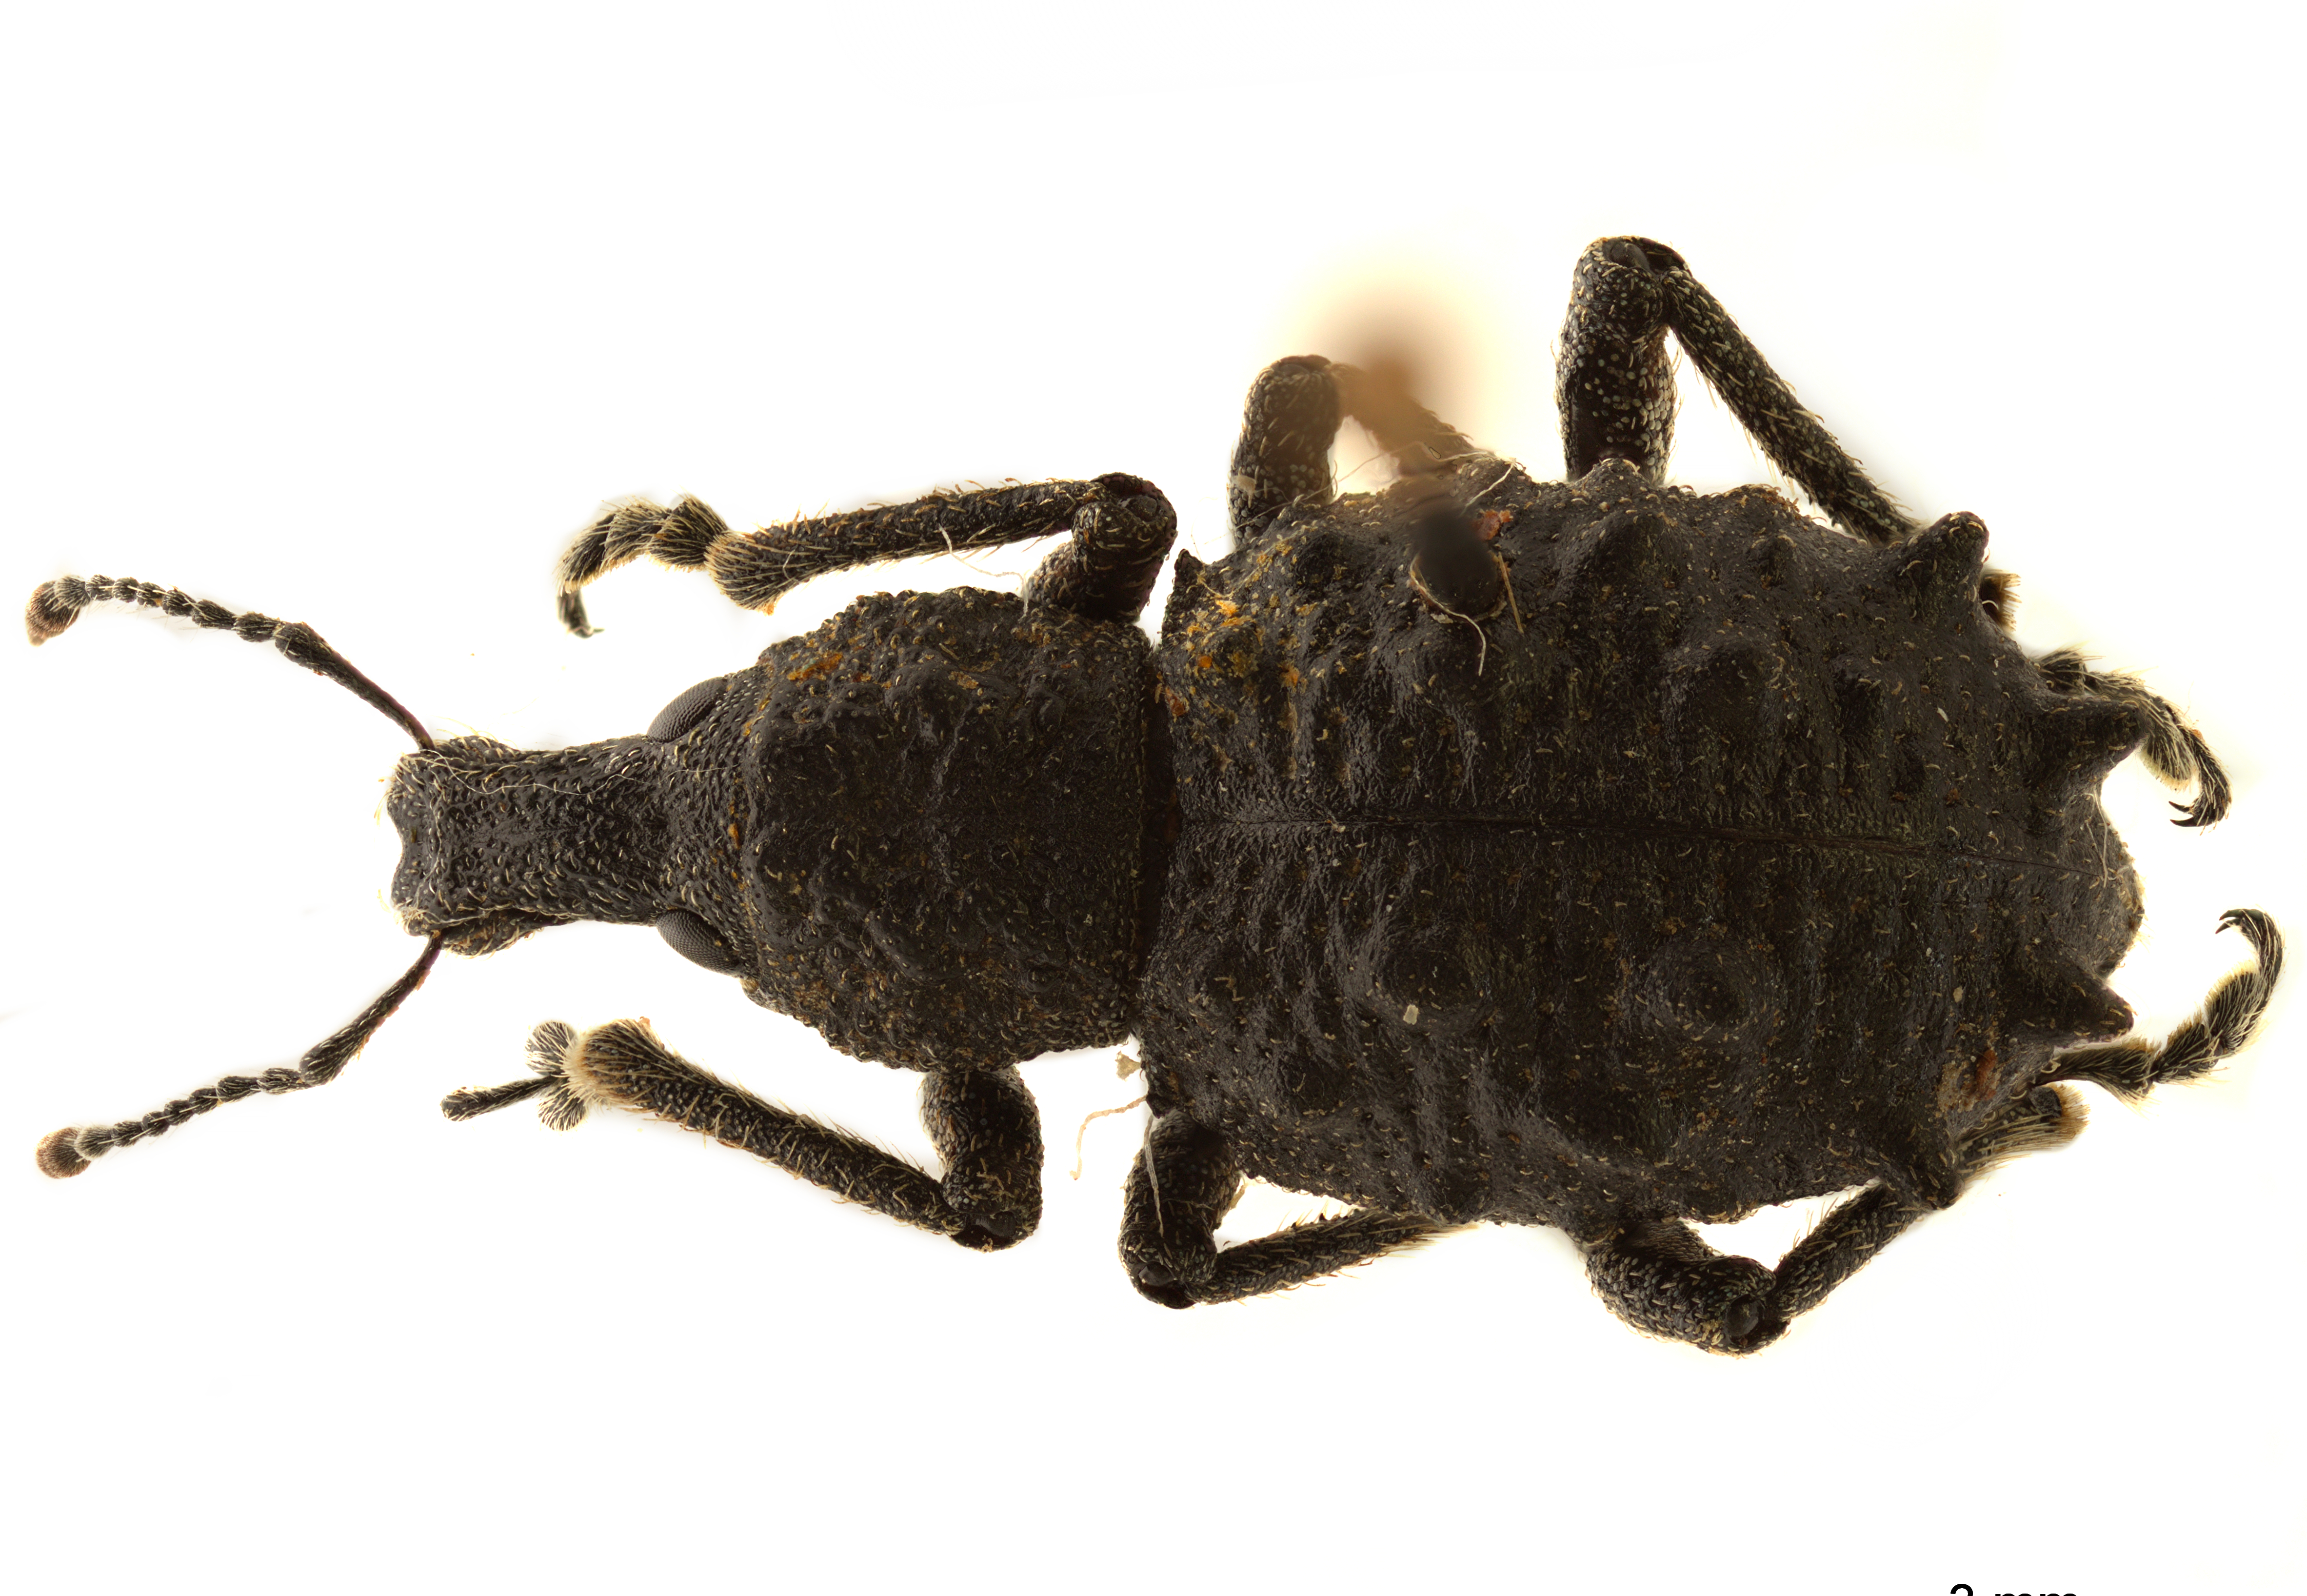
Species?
Megalometis spinifer
